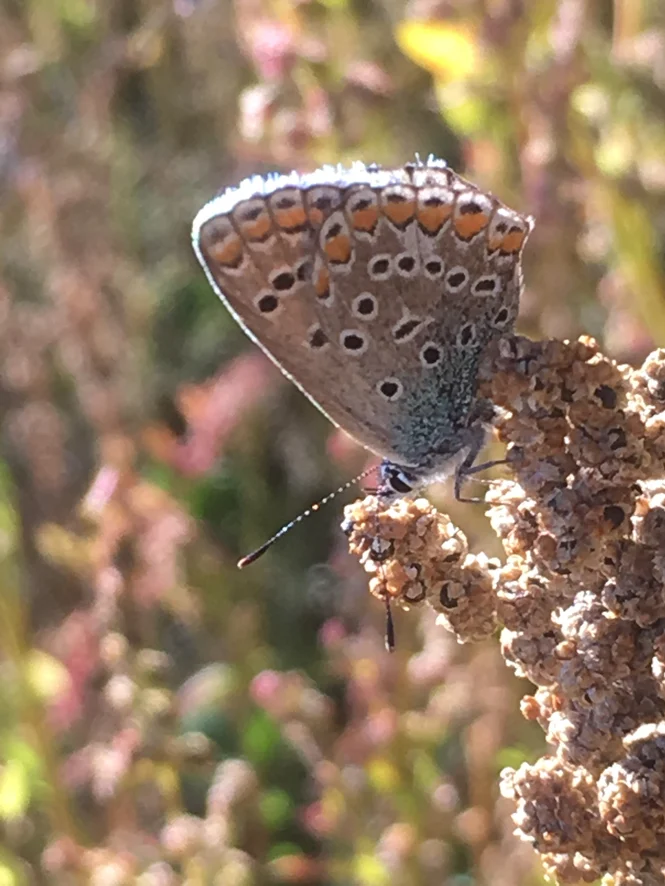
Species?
Polyommatus icarus
